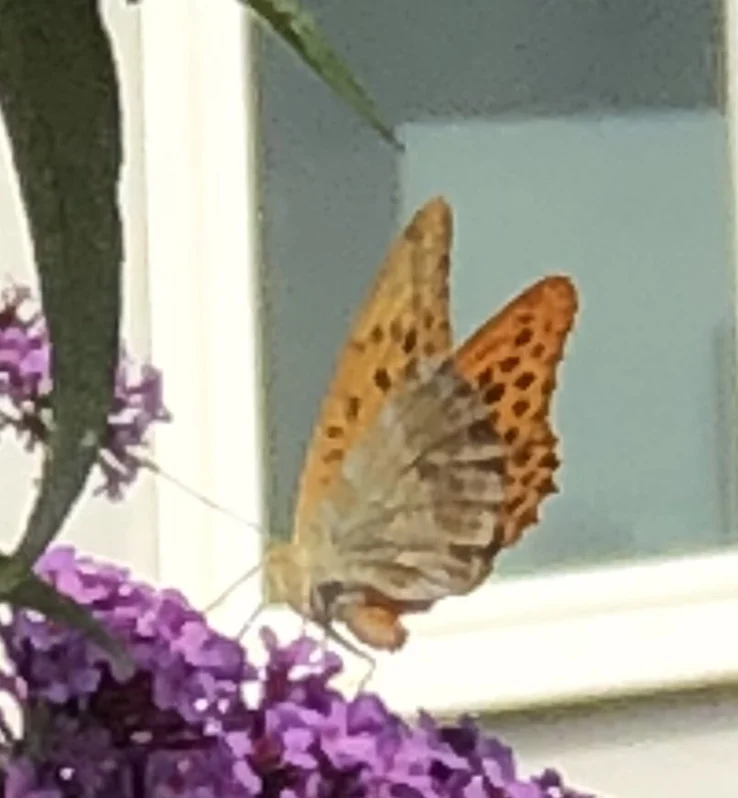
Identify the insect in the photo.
Argynnis paphia
